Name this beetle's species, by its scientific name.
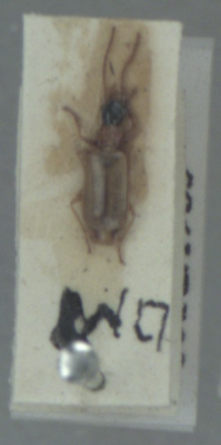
Demetrias atricapillus
